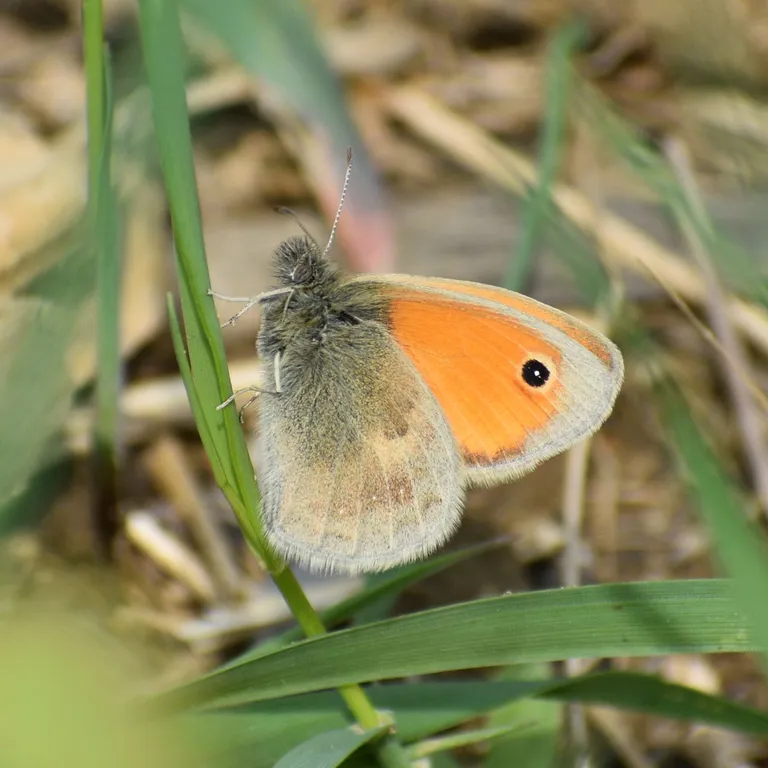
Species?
Coenonympha pamphilus
